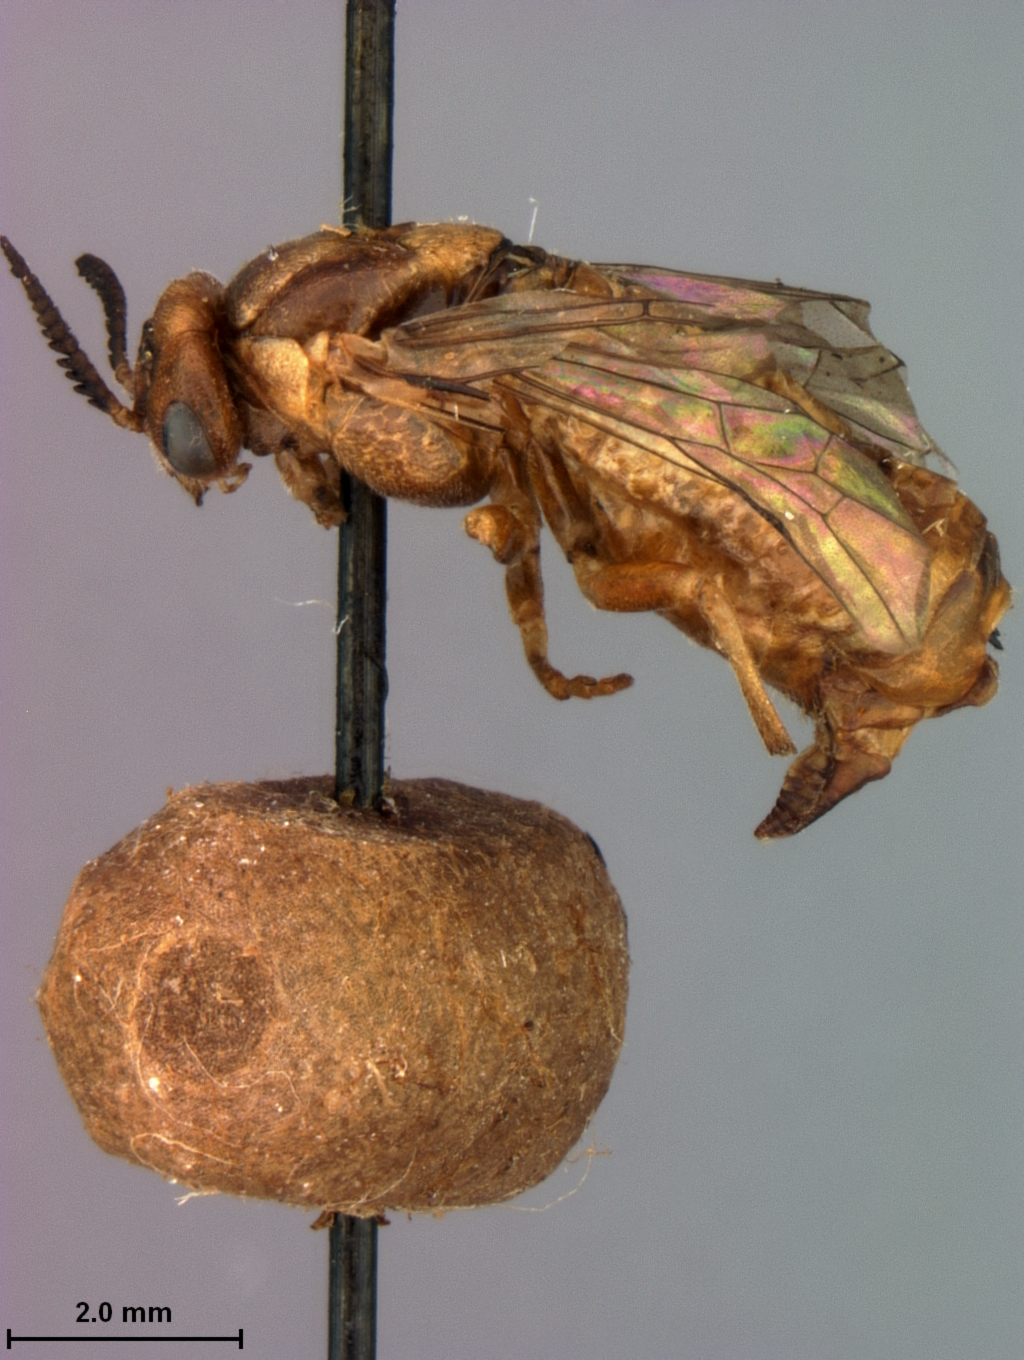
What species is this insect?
Neodiprion excitans
